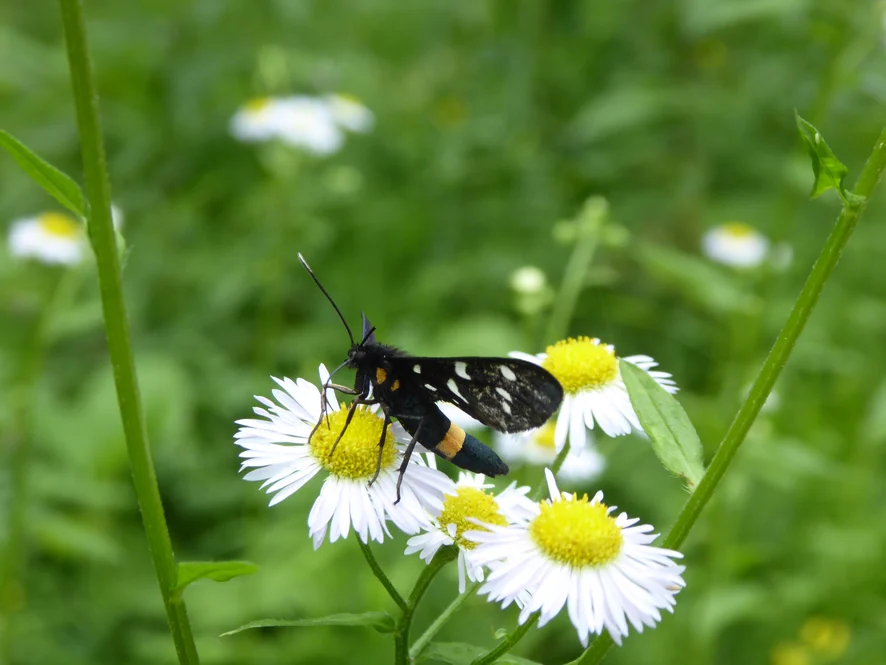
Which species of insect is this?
Amata phegea
